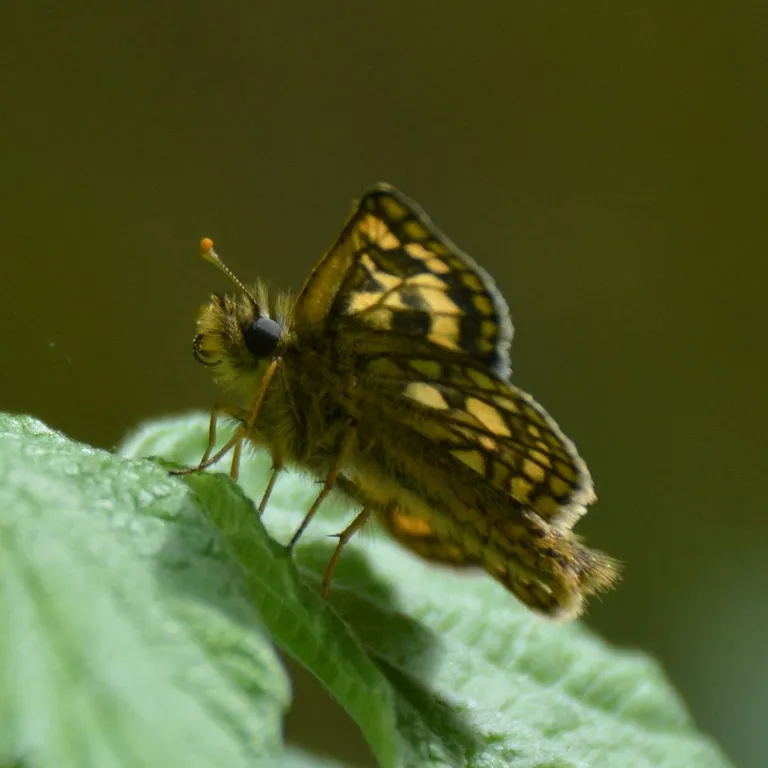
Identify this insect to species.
Carterocephalus palaemon
